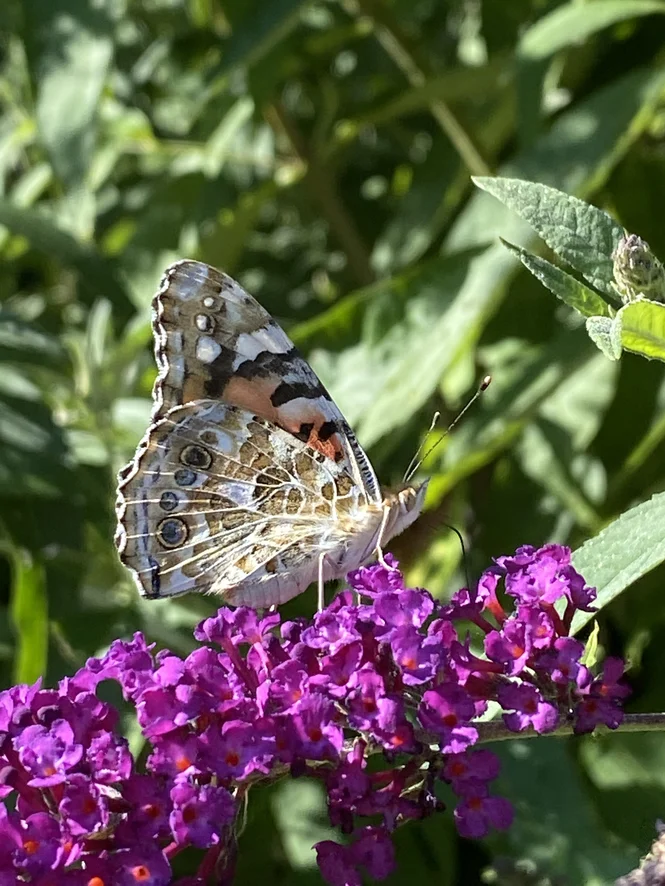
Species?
Vanessa cardui
